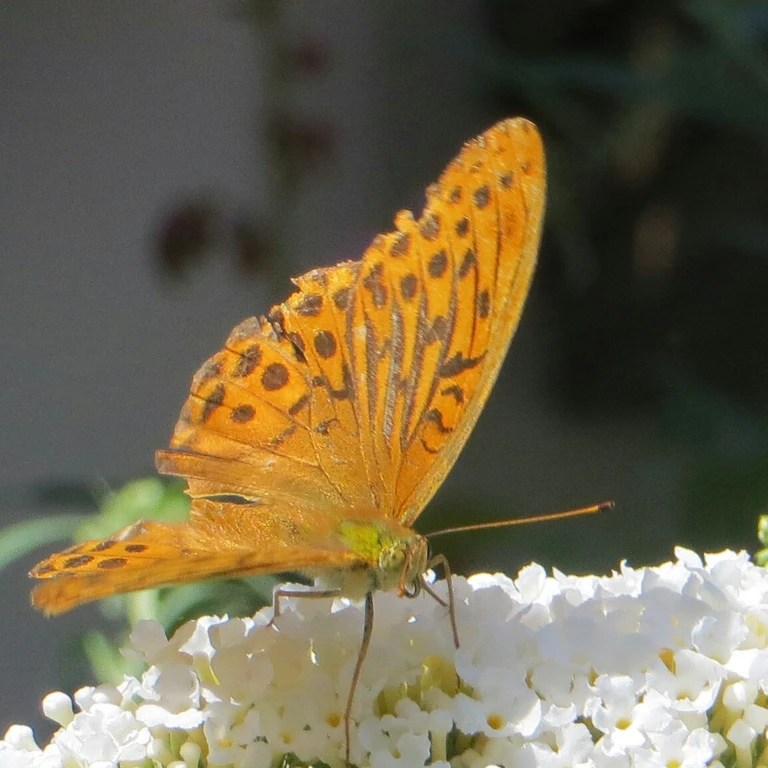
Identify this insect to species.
Argynnis paphia
